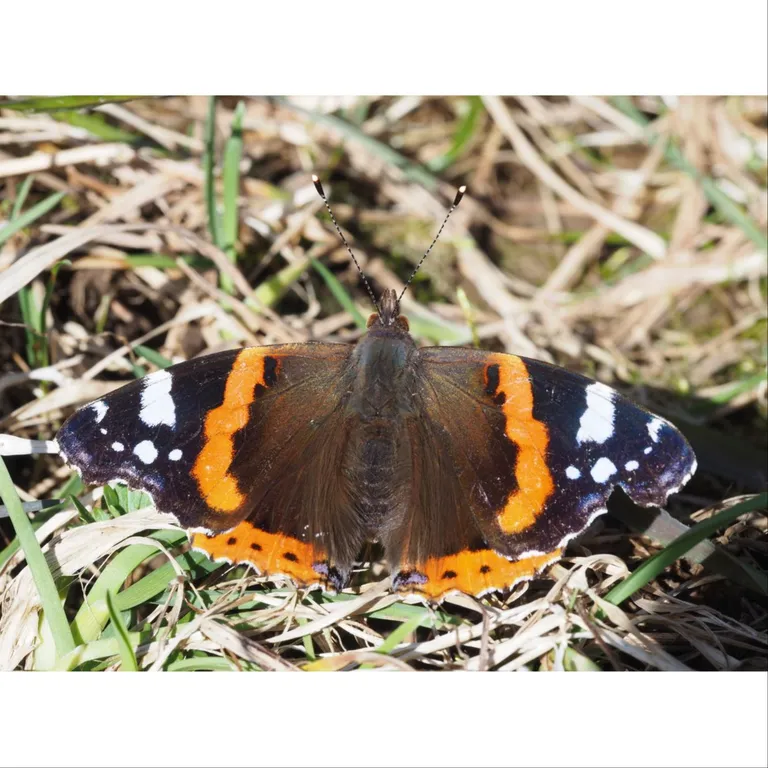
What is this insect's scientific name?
Vanessa atalanta
